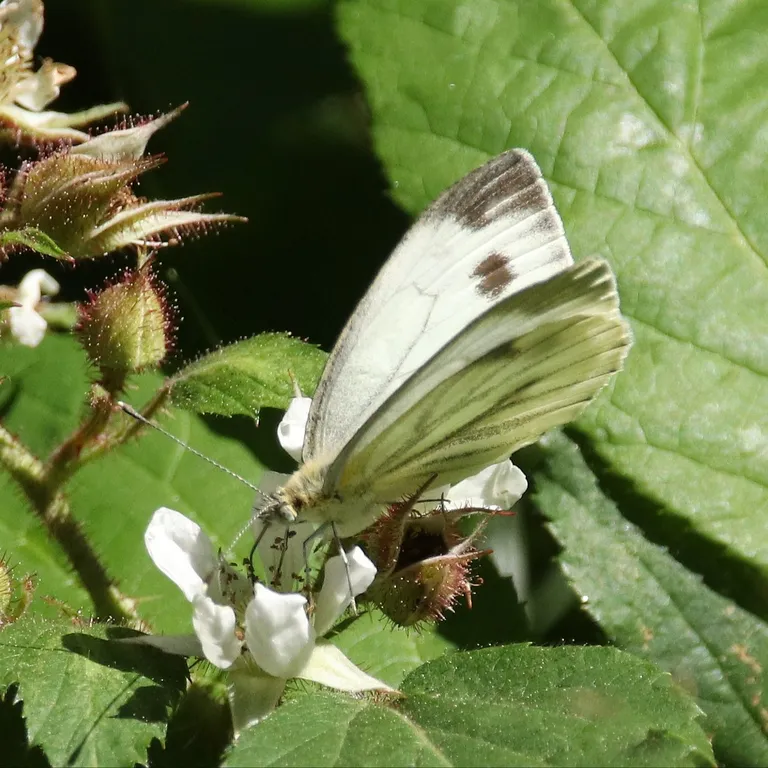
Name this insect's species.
Pieris napi
